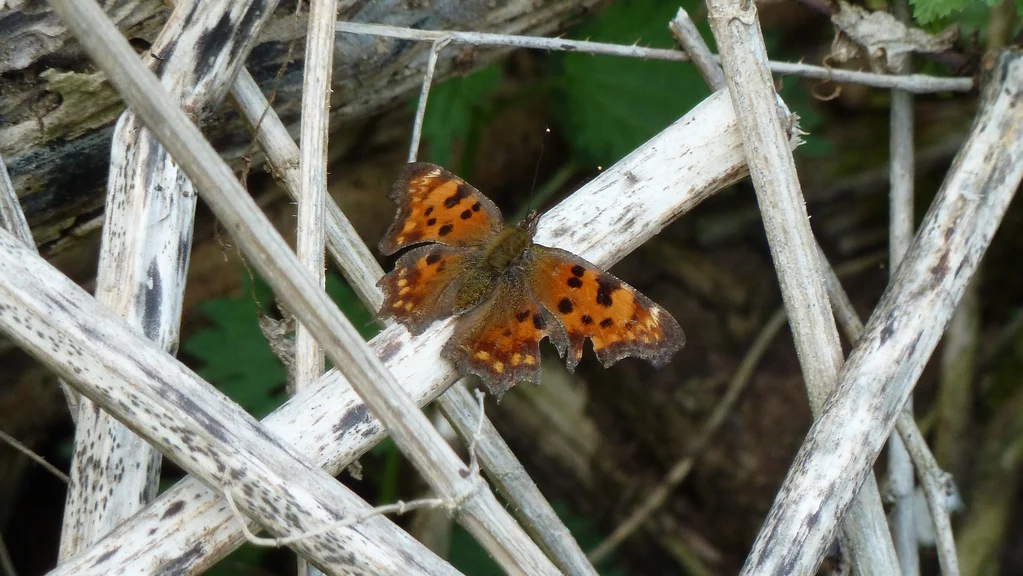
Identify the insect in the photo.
Polygonia c-album
